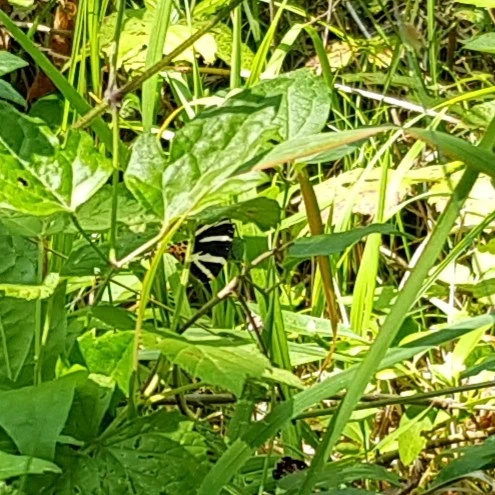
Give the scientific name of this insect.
Euplagia quadripunctaria
